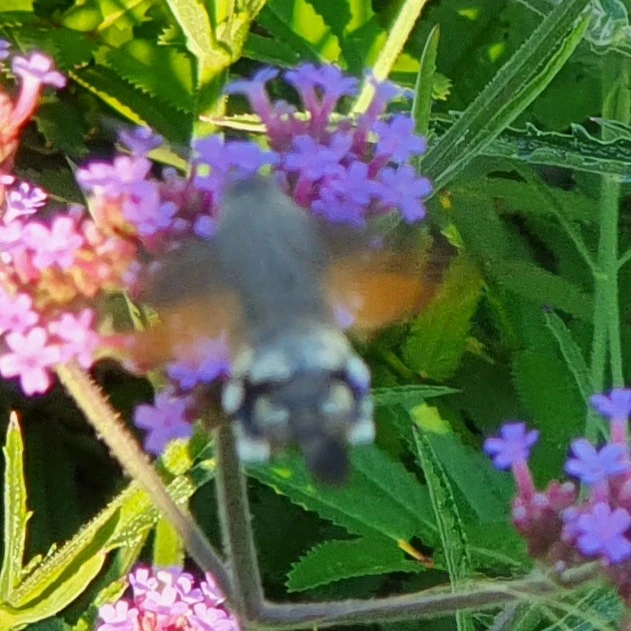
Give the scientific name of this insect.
Macroglossum stellatarum
